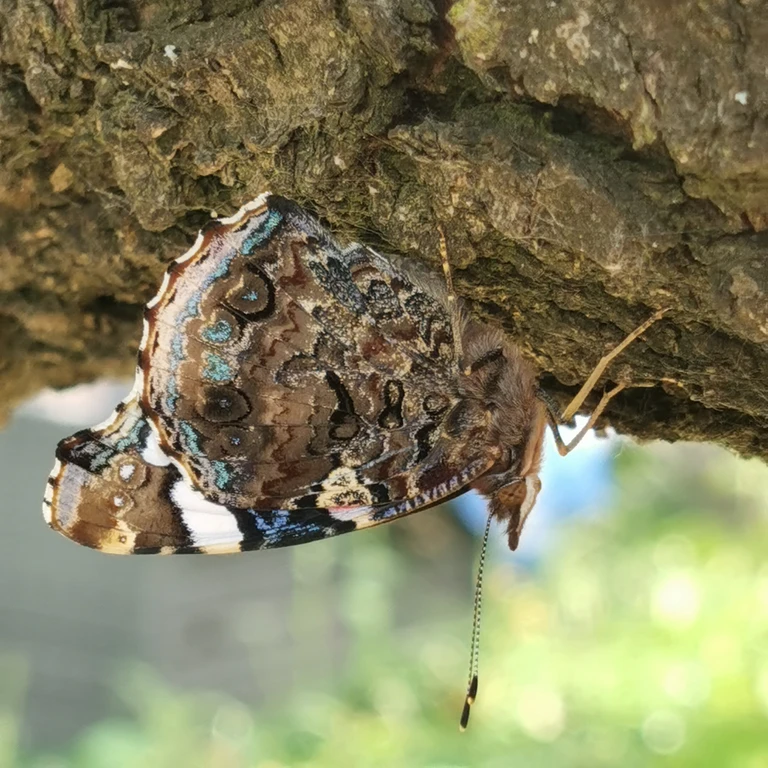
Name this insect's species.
Vanessa atalanta
